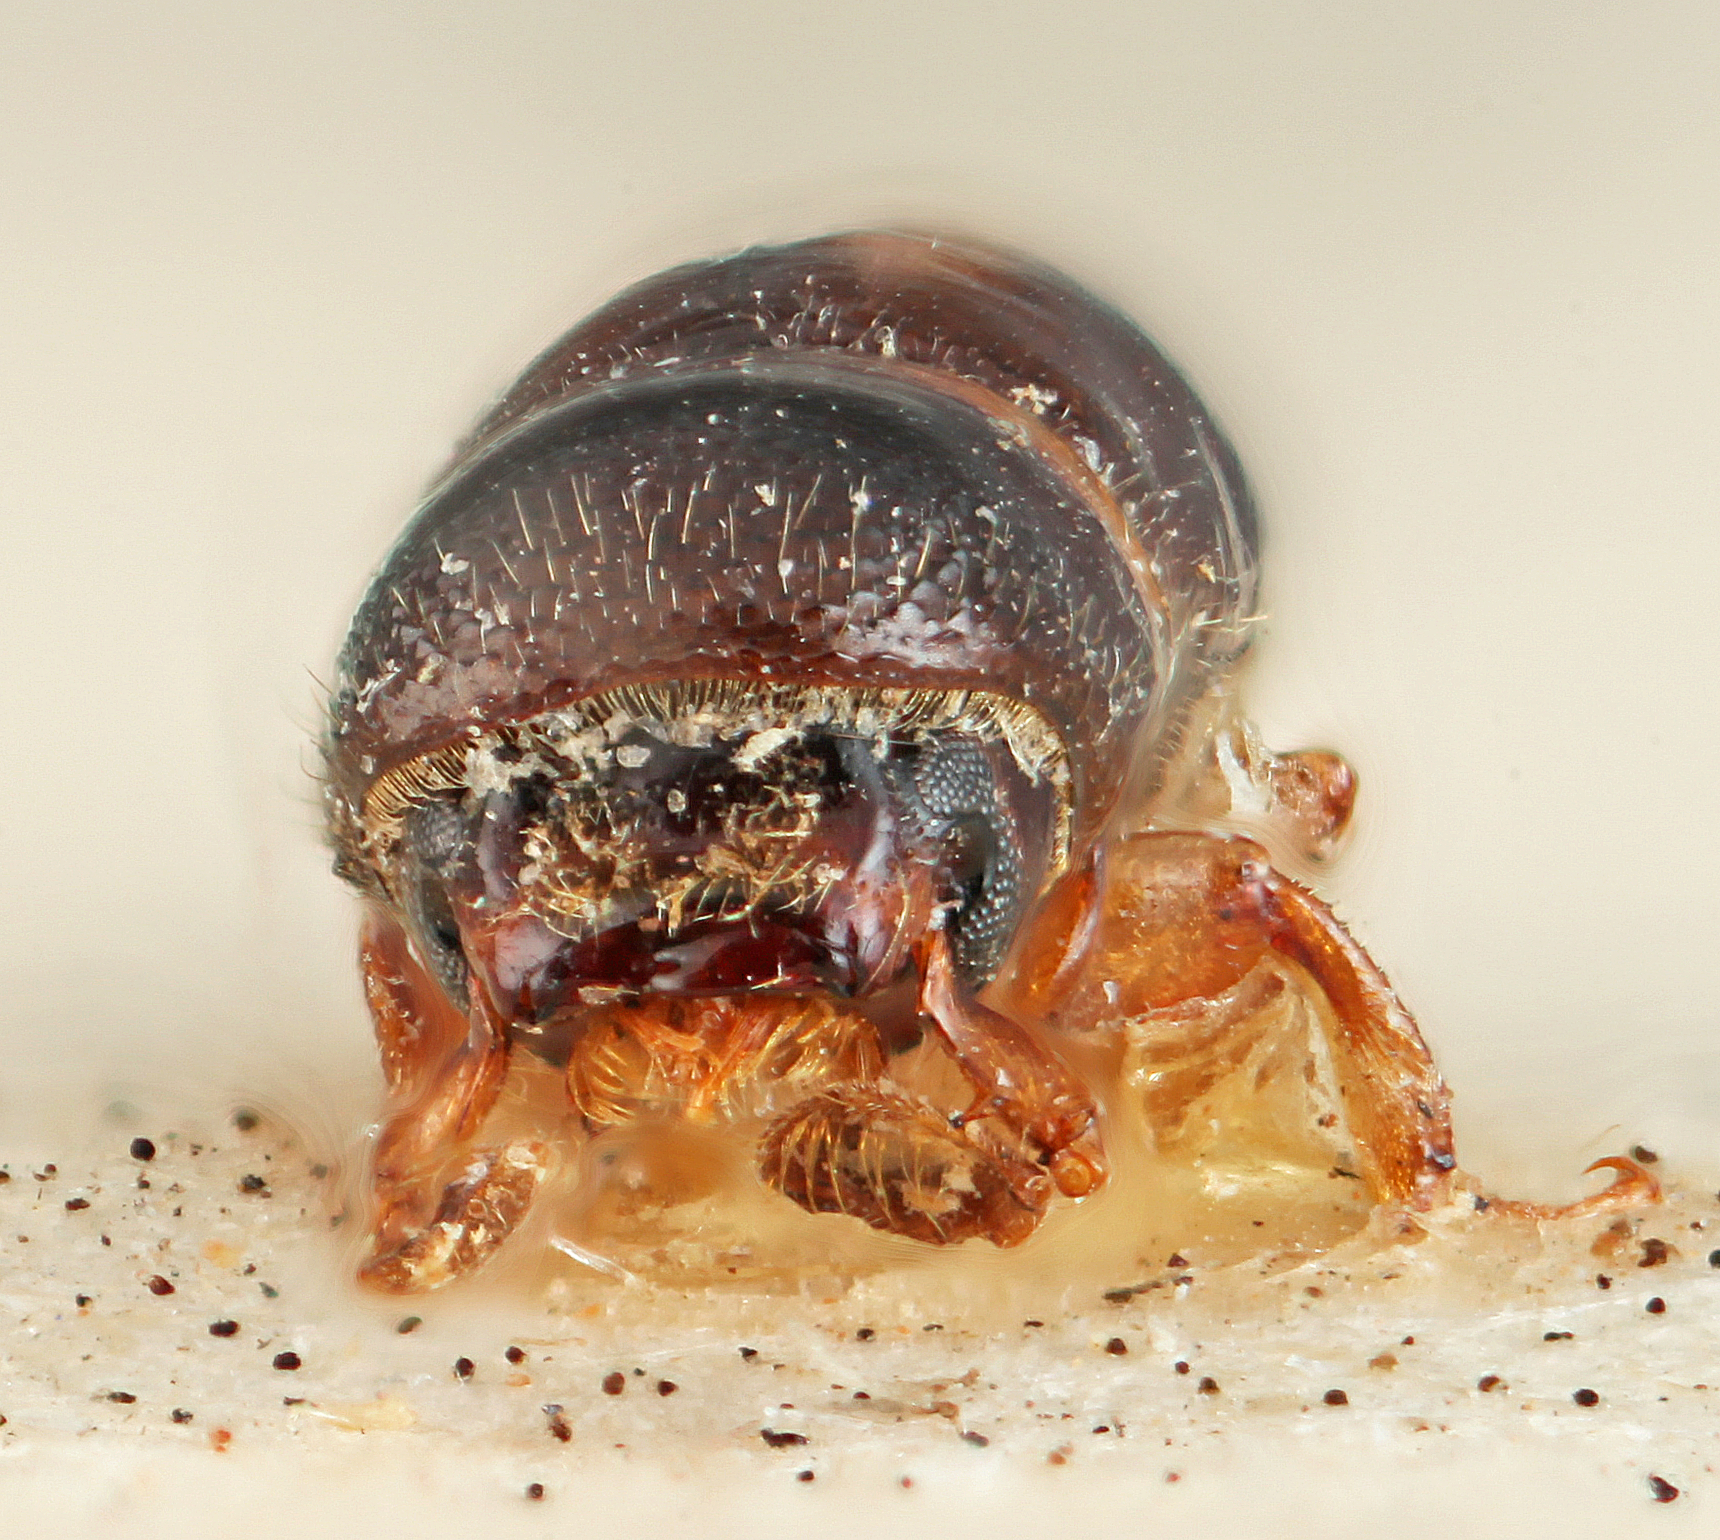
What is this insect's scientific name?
Monarthrum sexdentatum
